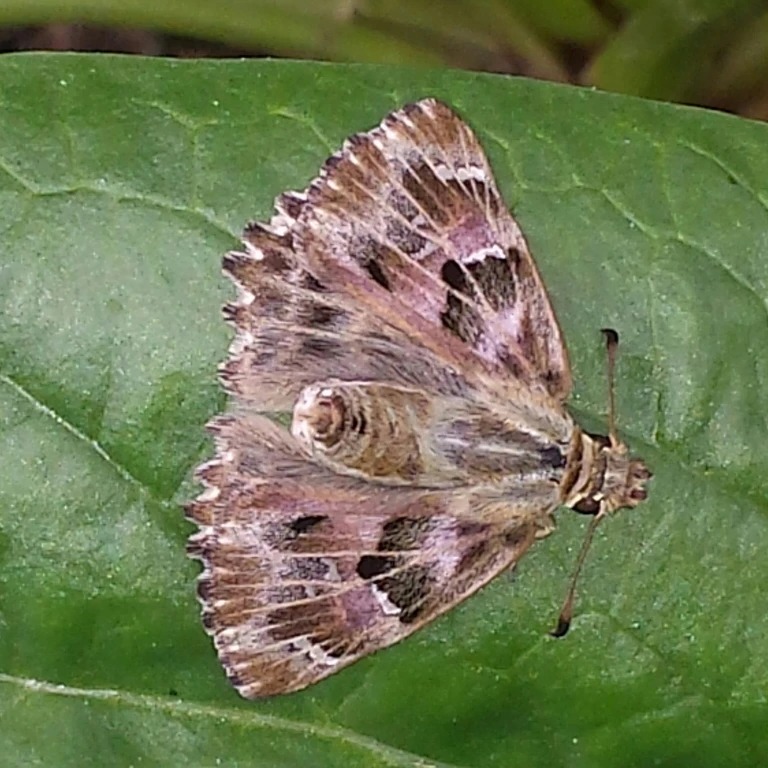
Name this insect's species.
Carcharodus alceae
